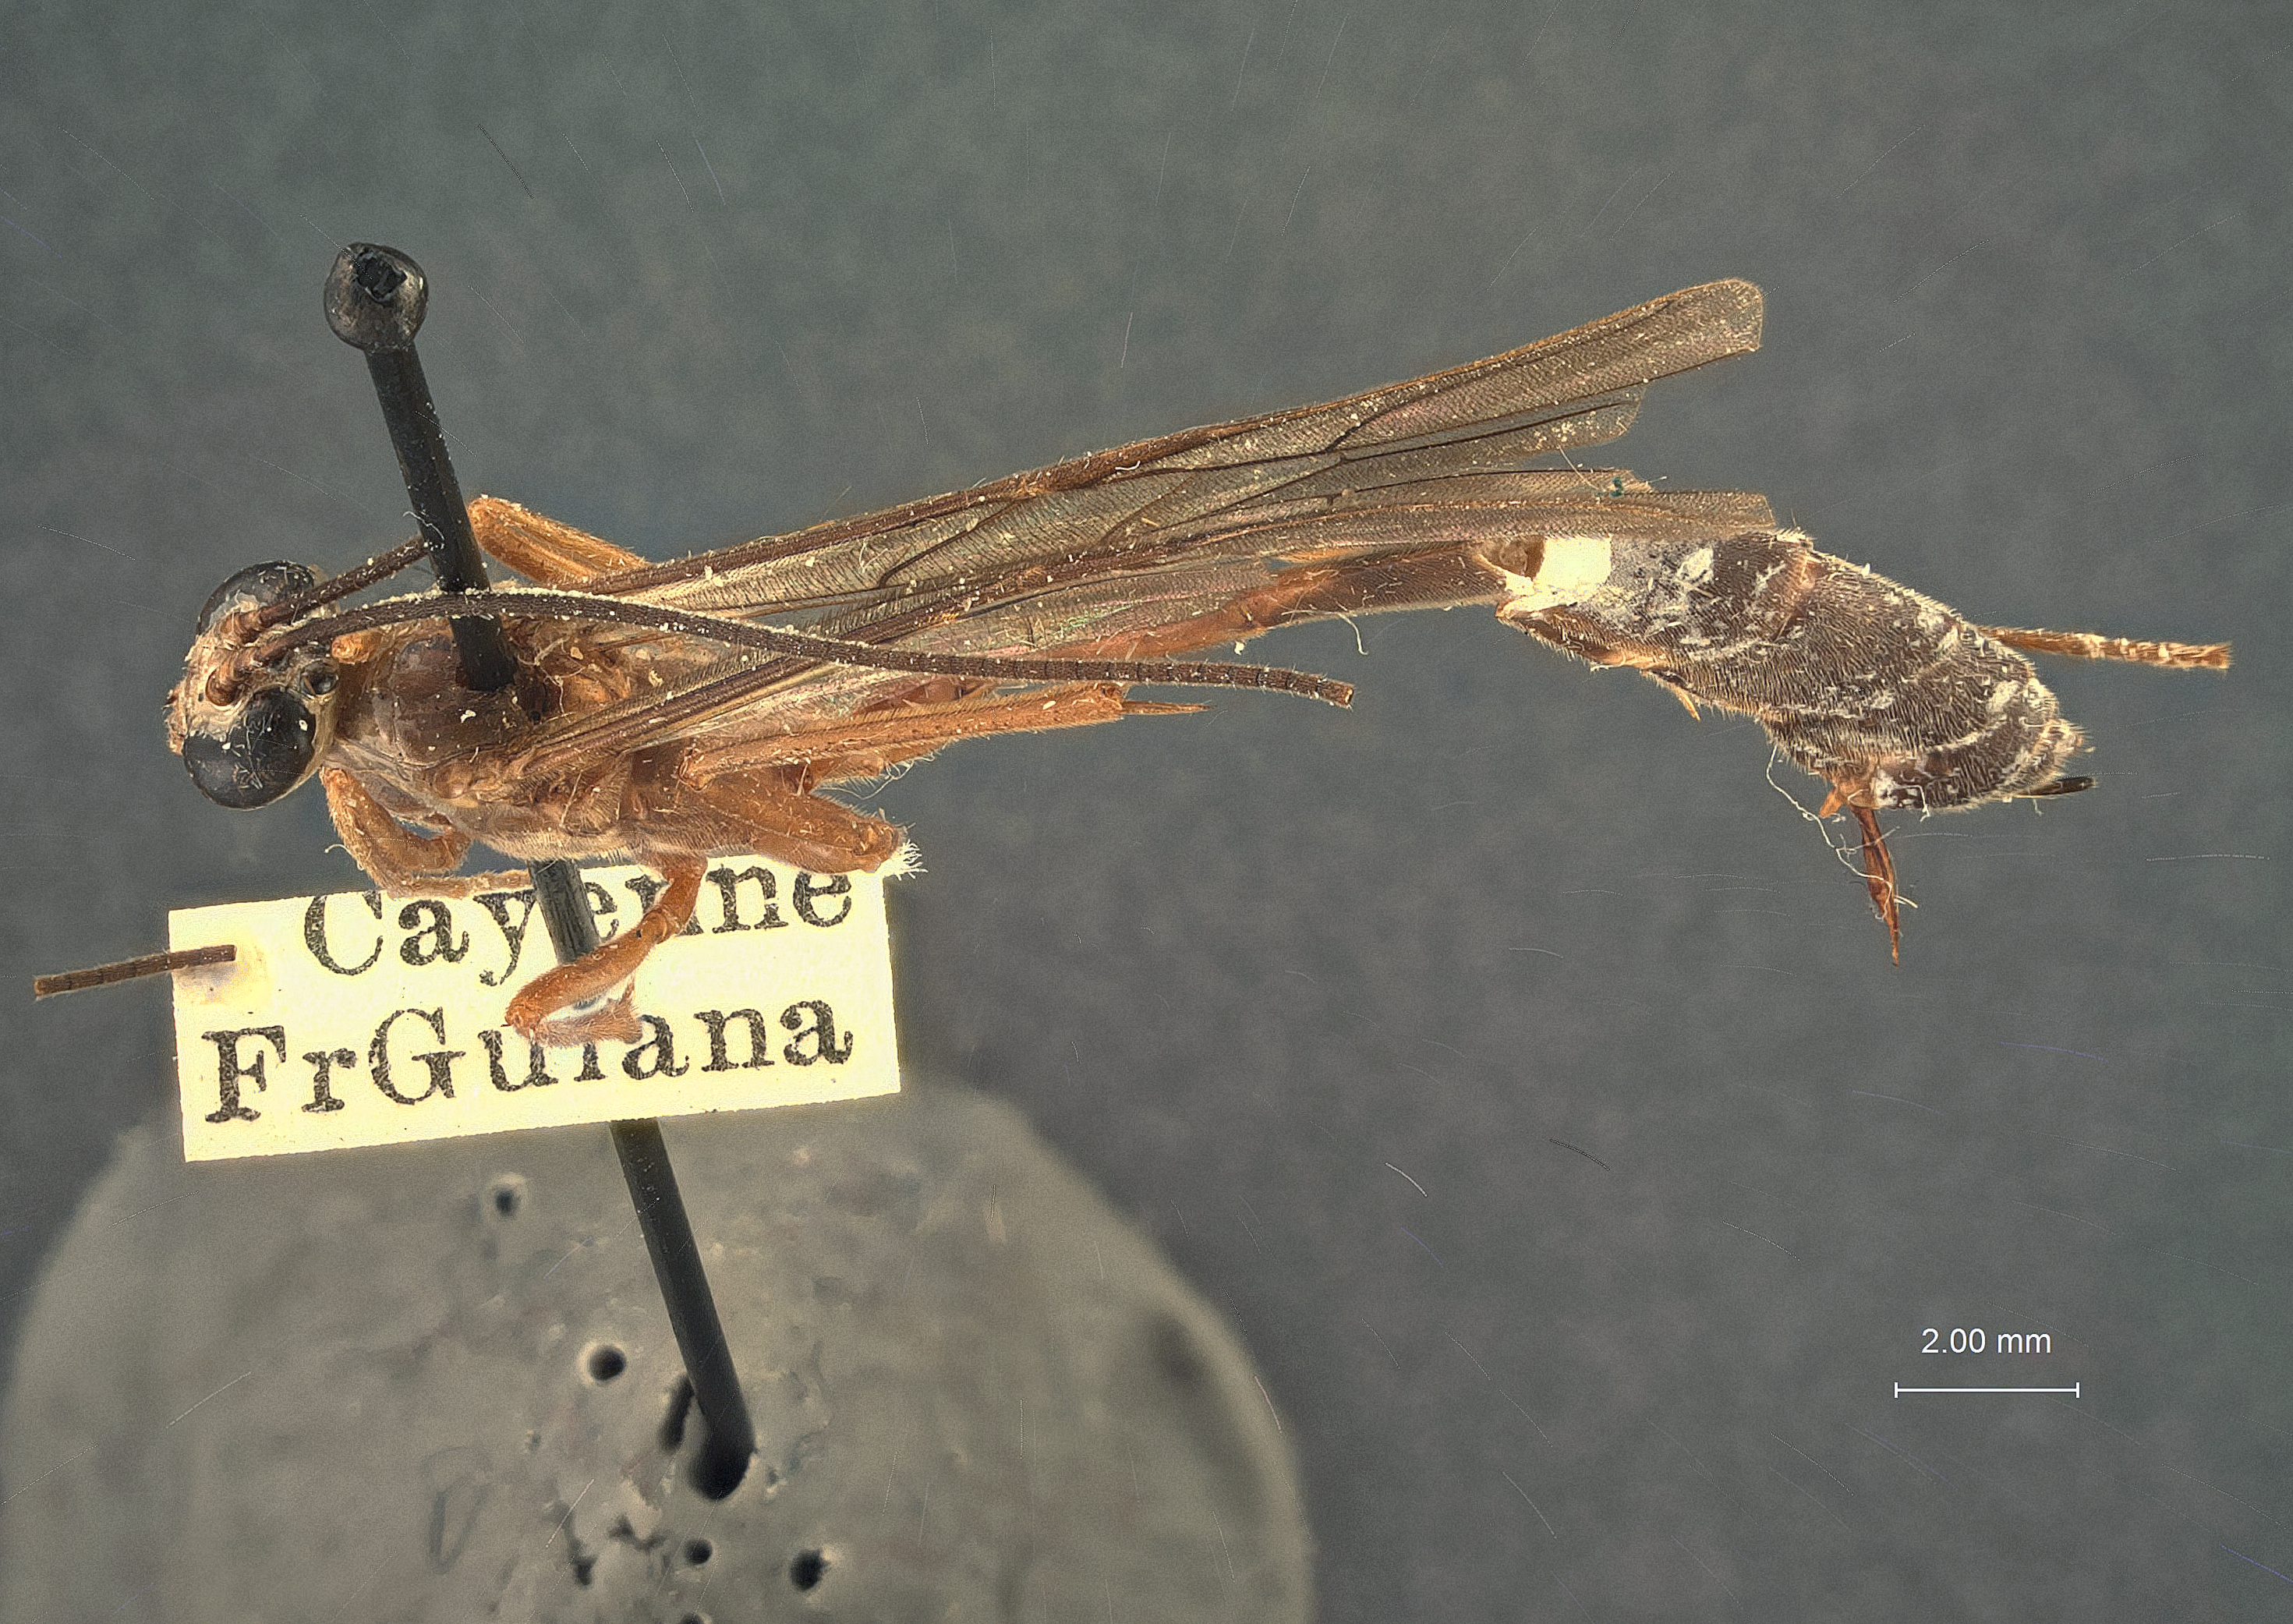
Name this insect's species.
Enicospilus fuscipennis
